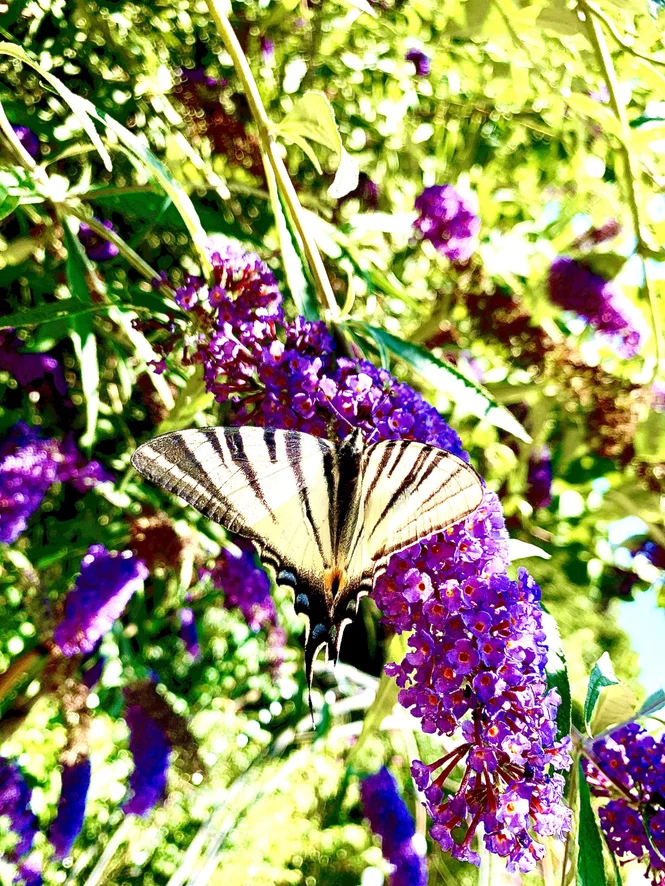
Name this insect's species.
Iphiclides podalirius
